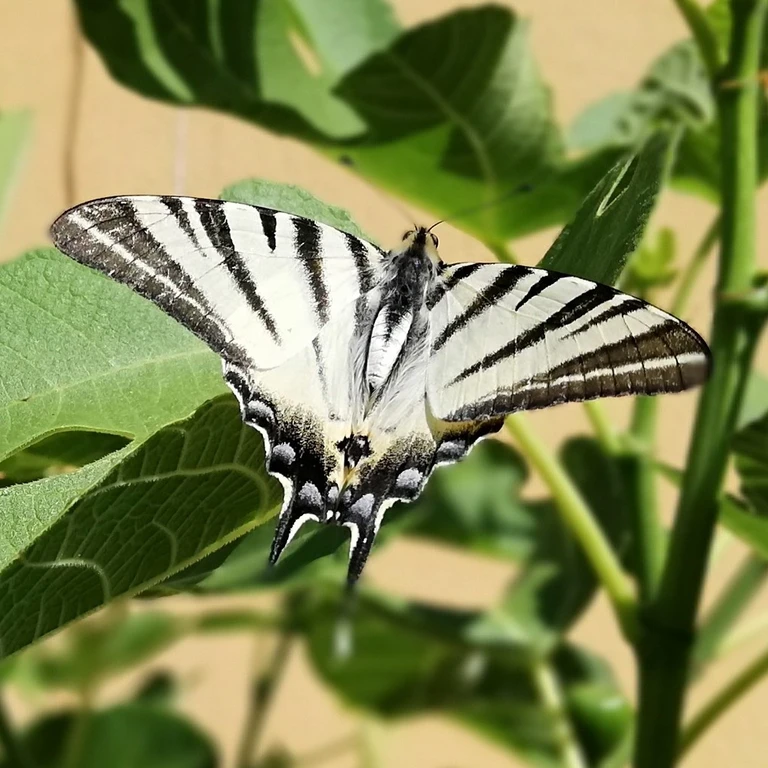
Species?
Iphiclides podalirius
